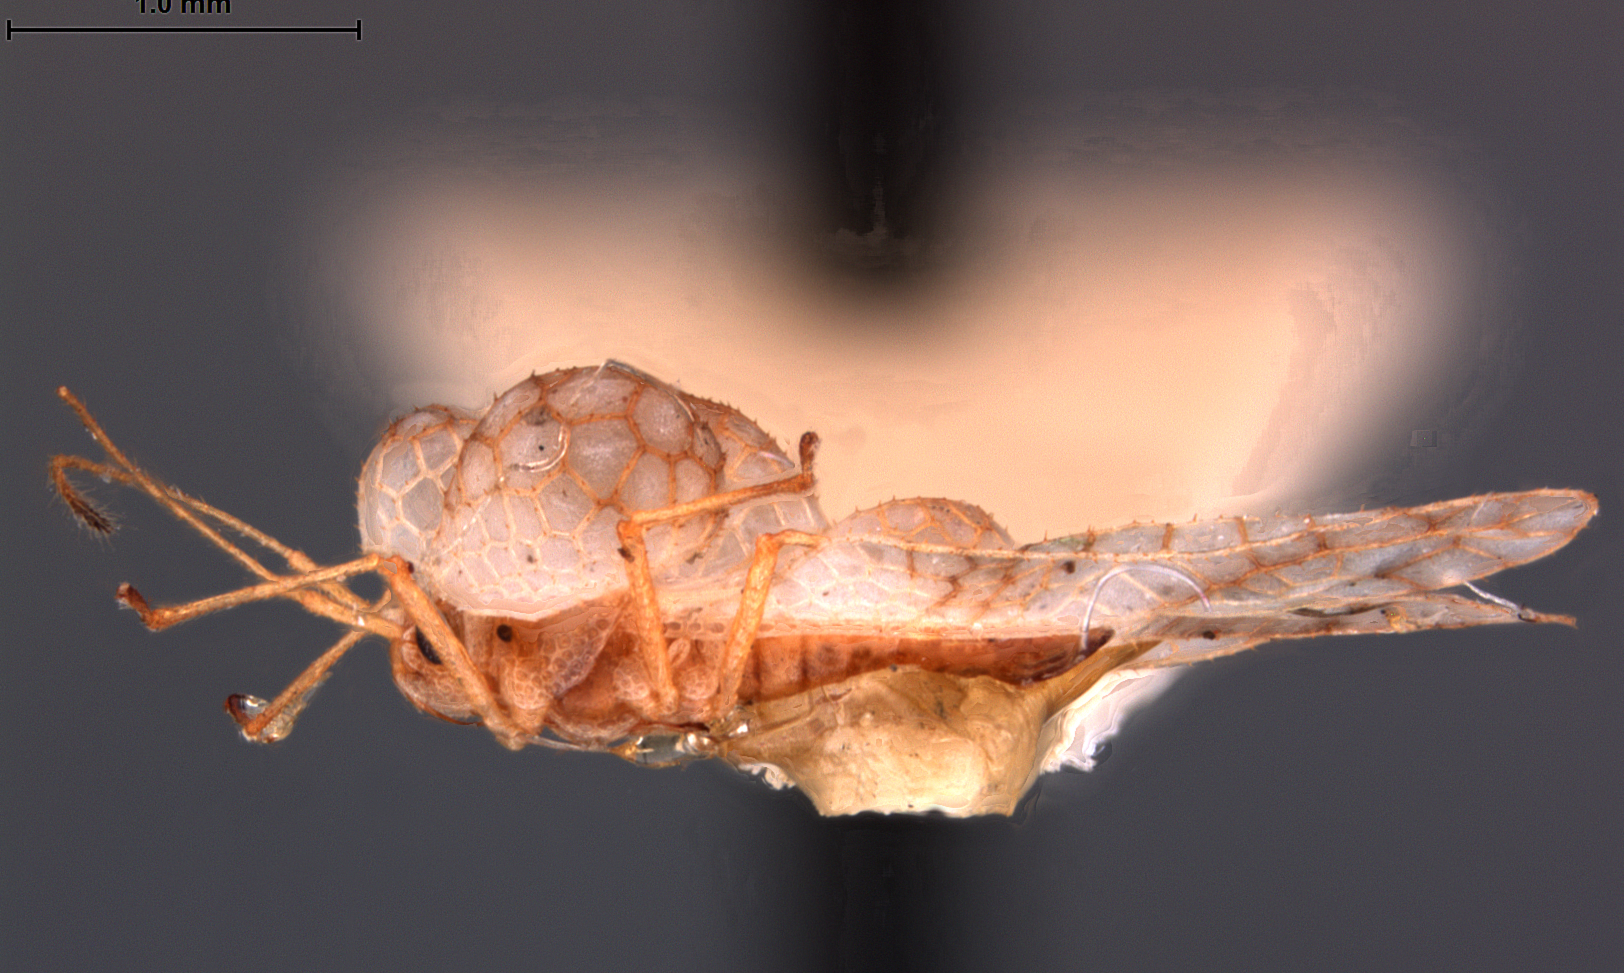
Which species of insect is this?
Dicysta cara
